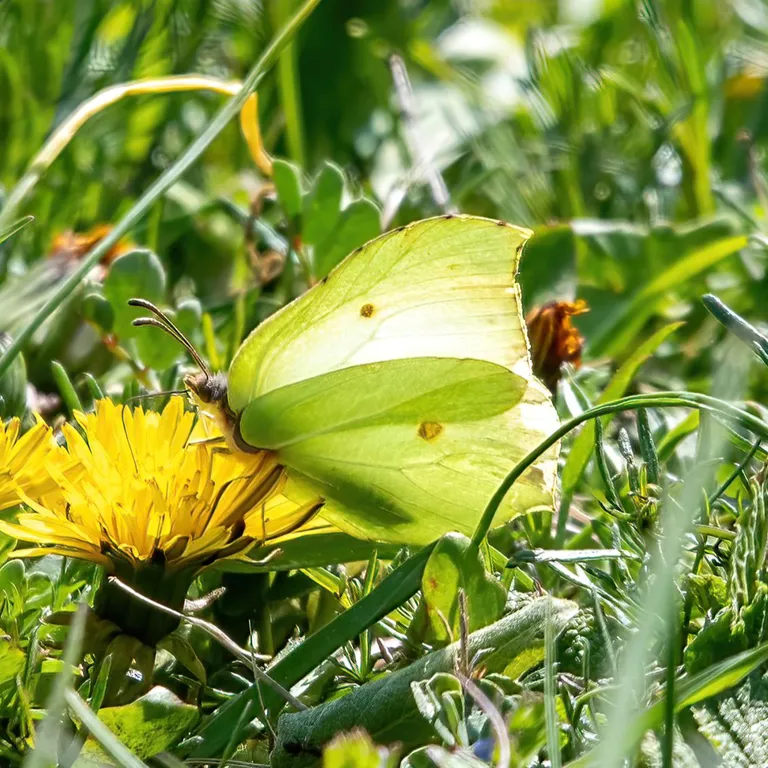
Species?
Gonepteryx rhamni
